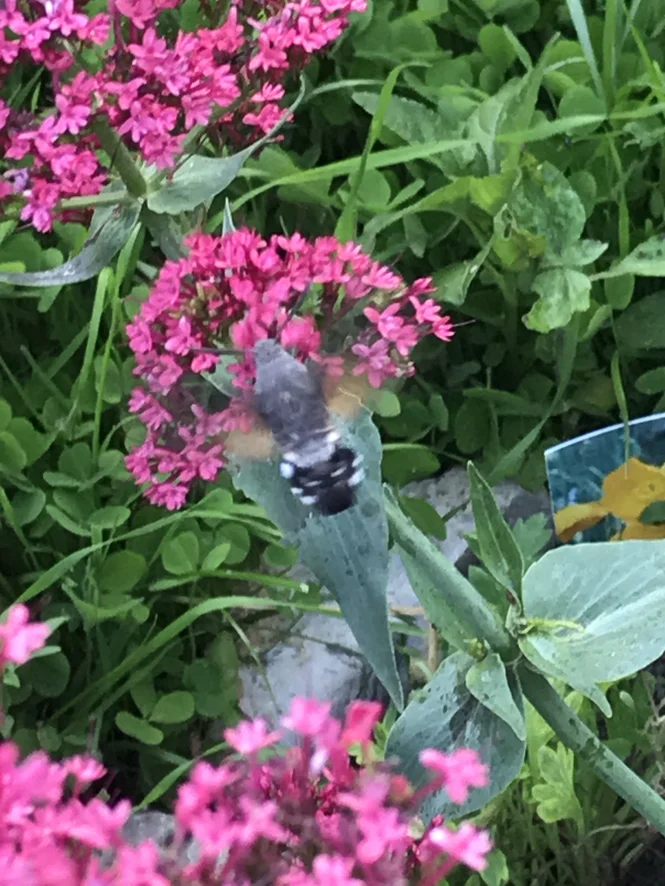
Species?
Macroglossum stellatarum
